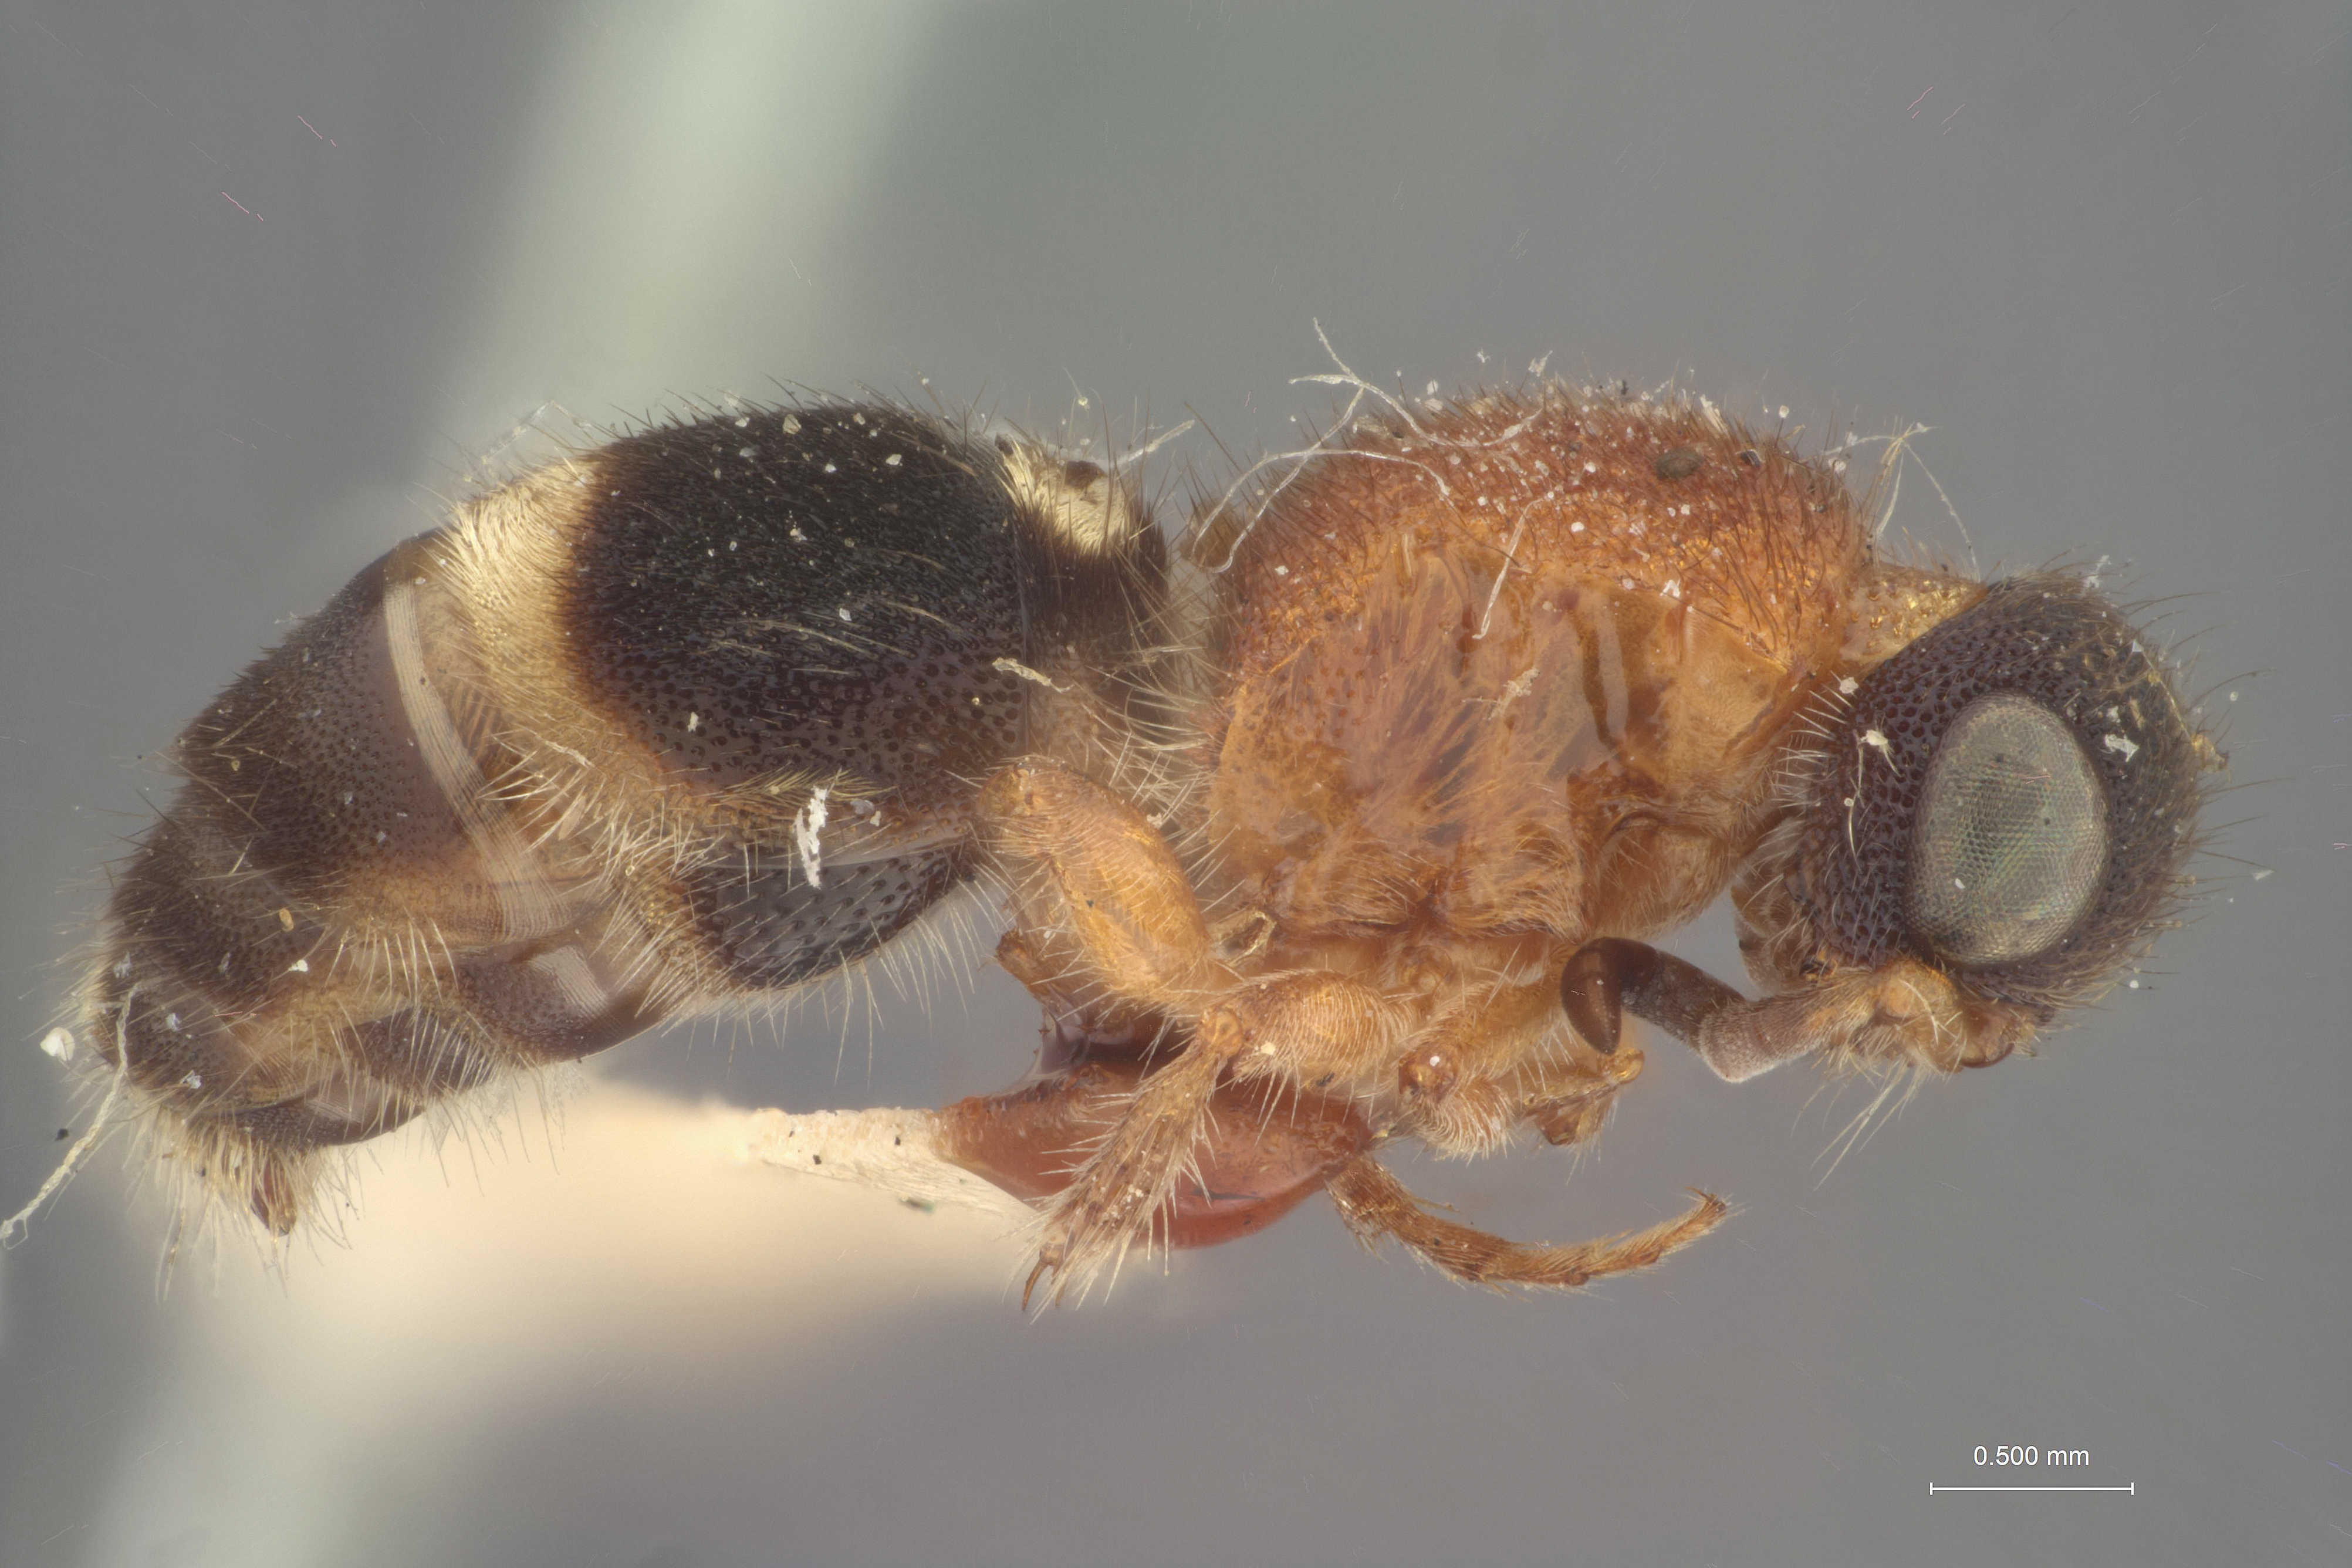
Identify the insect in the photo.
Squamulotilla fucosa
